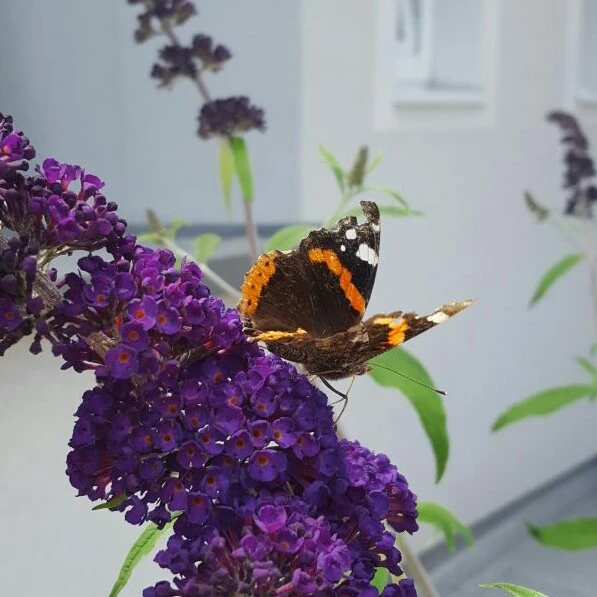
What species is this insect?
Vanessa atalanta
